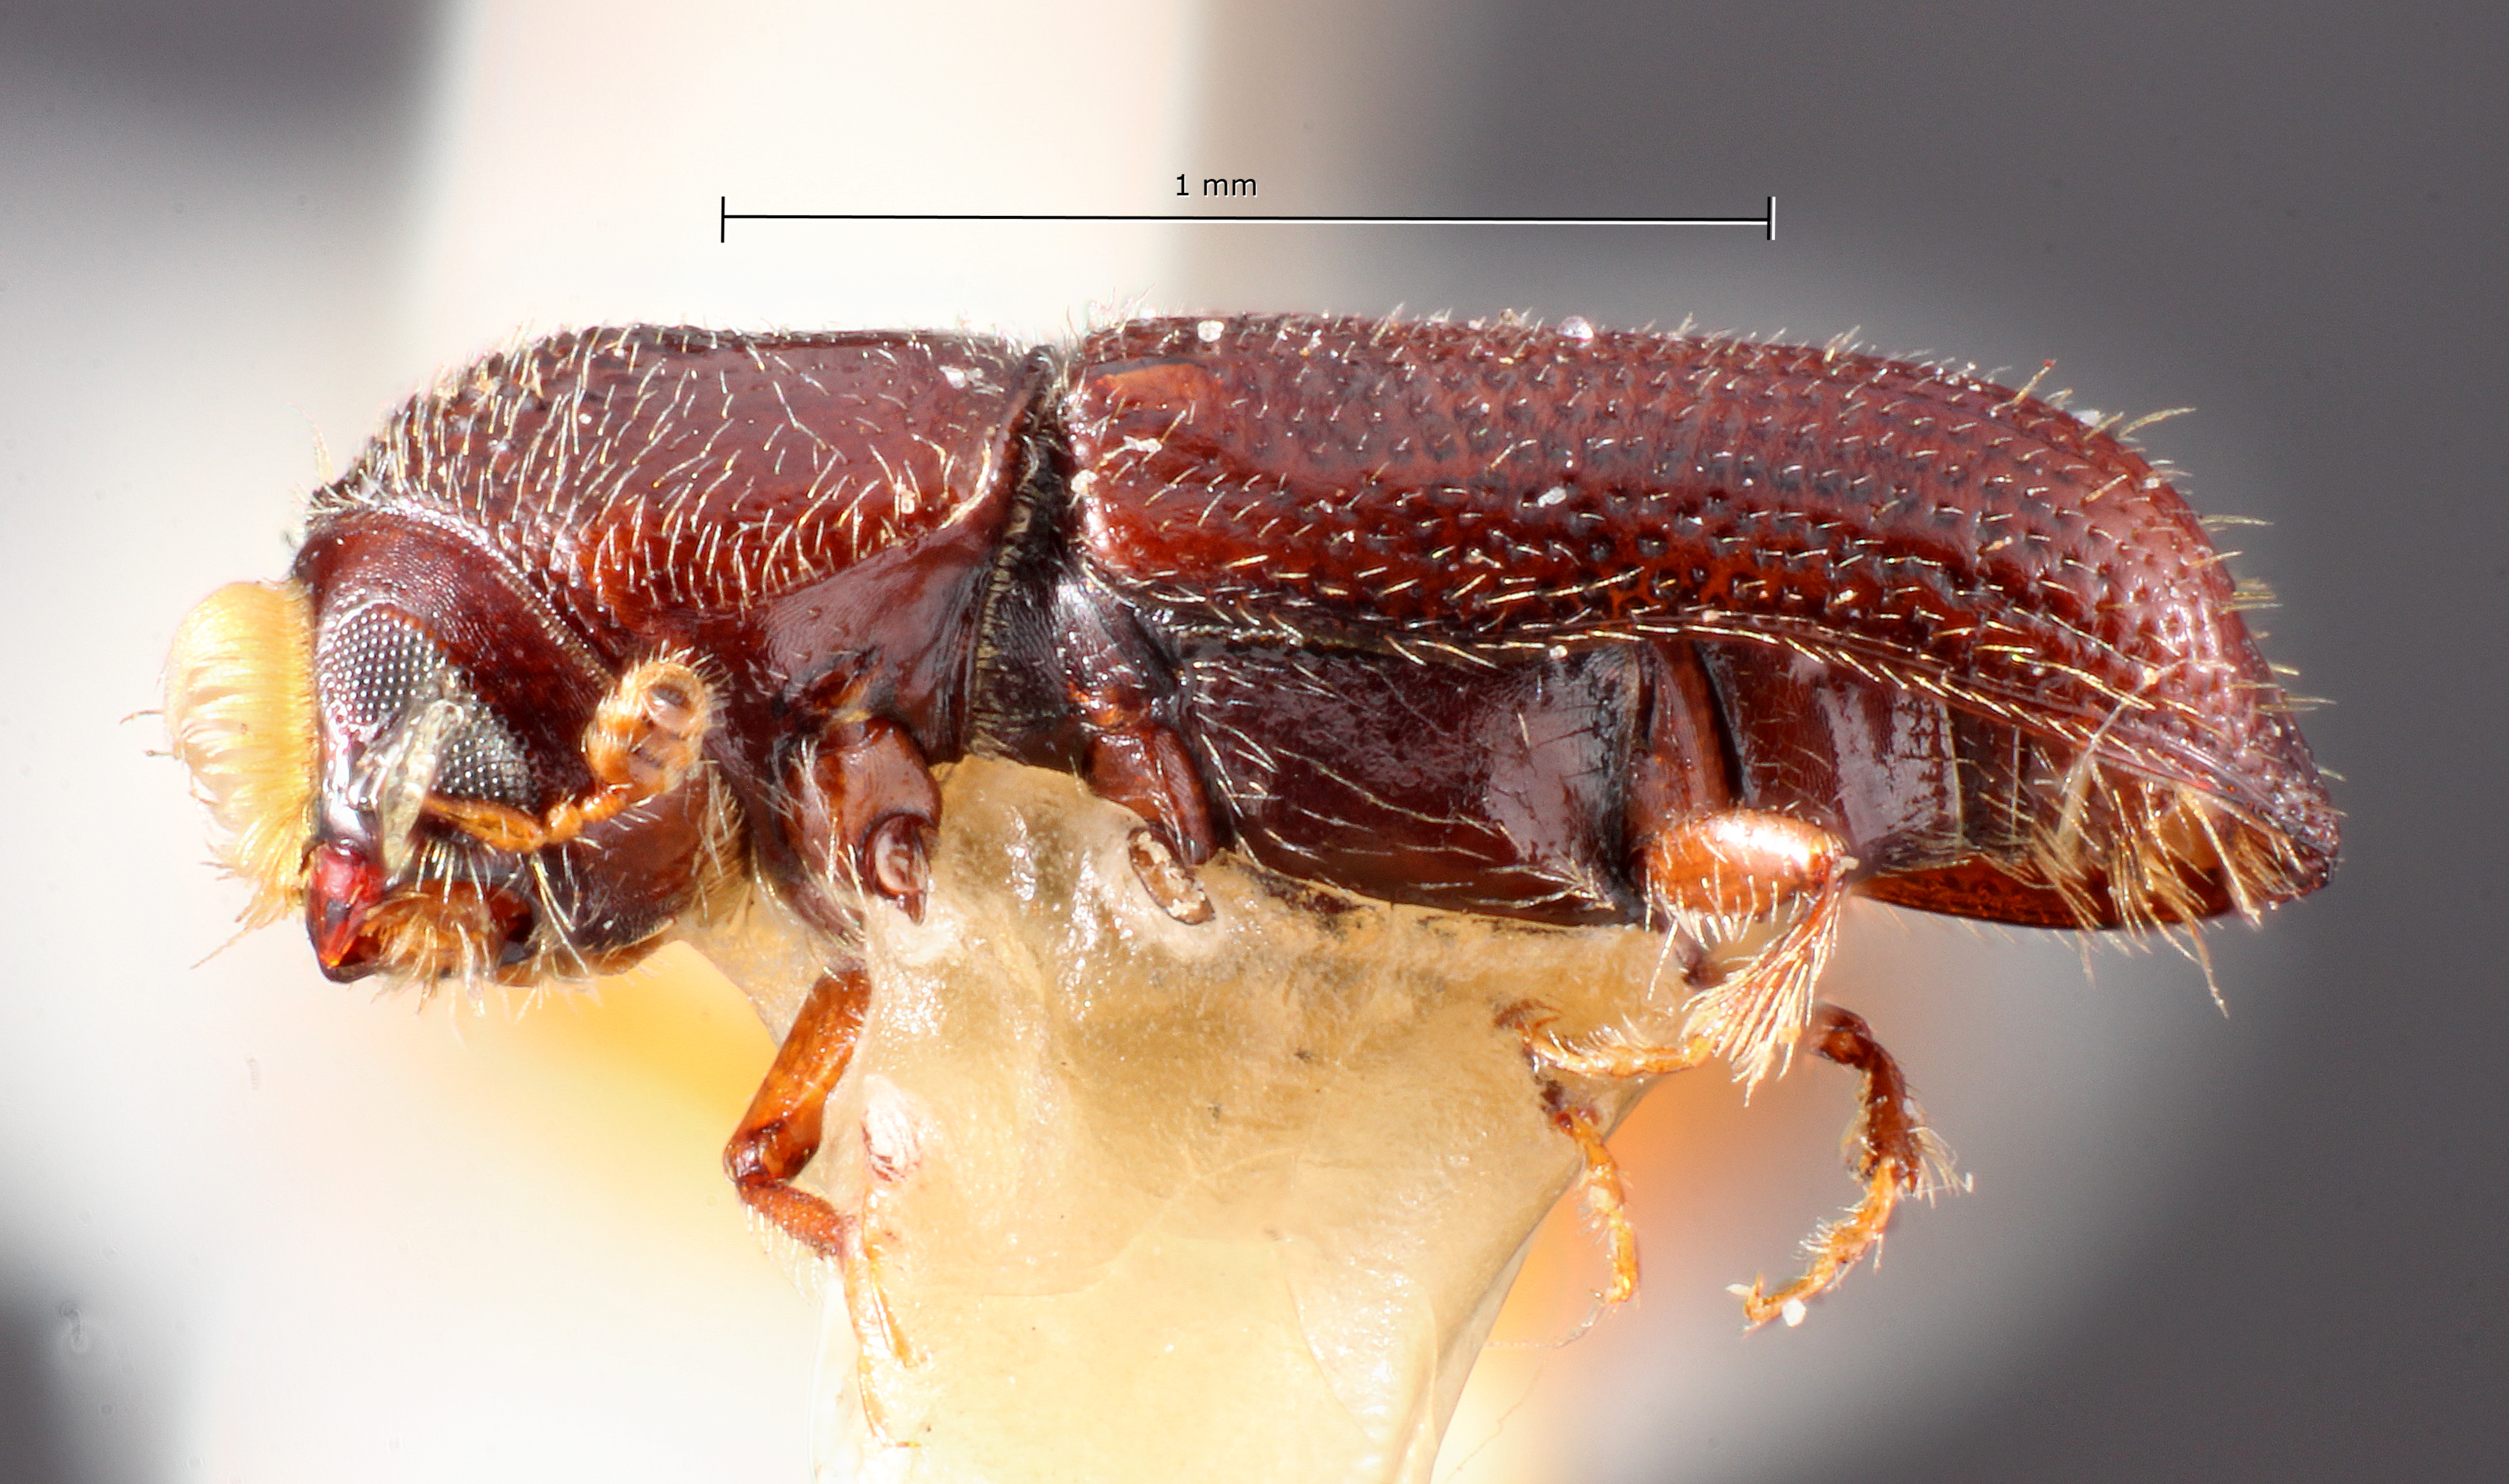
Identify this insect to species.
Pityophthorus cuspidatus
